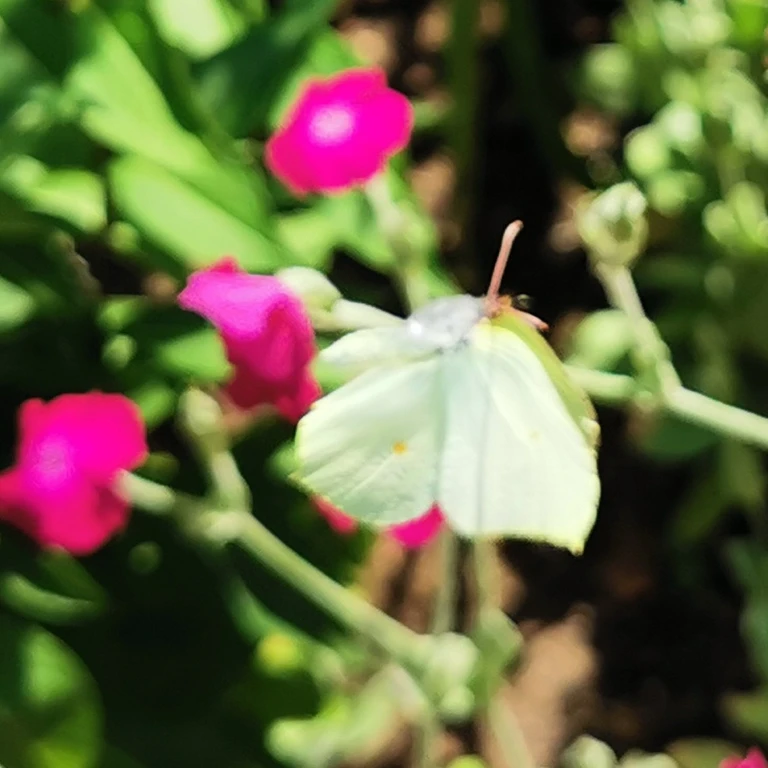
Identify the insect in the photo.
Gonepteryx rhamni
